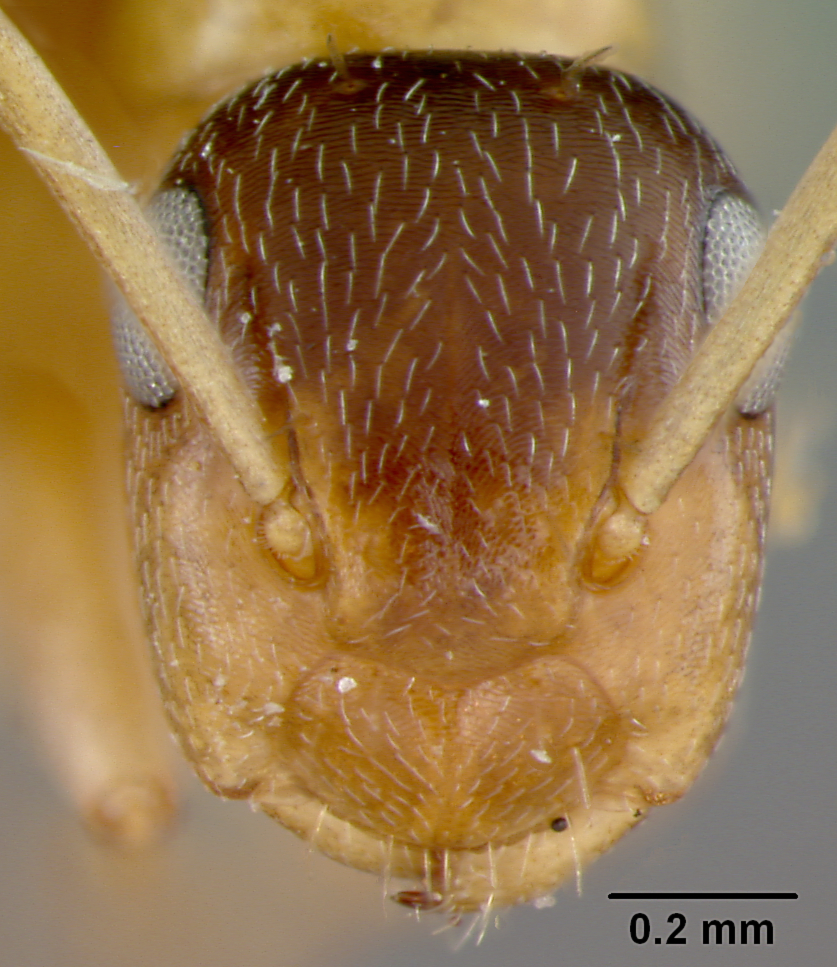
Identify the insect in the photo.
Camponotus loa
